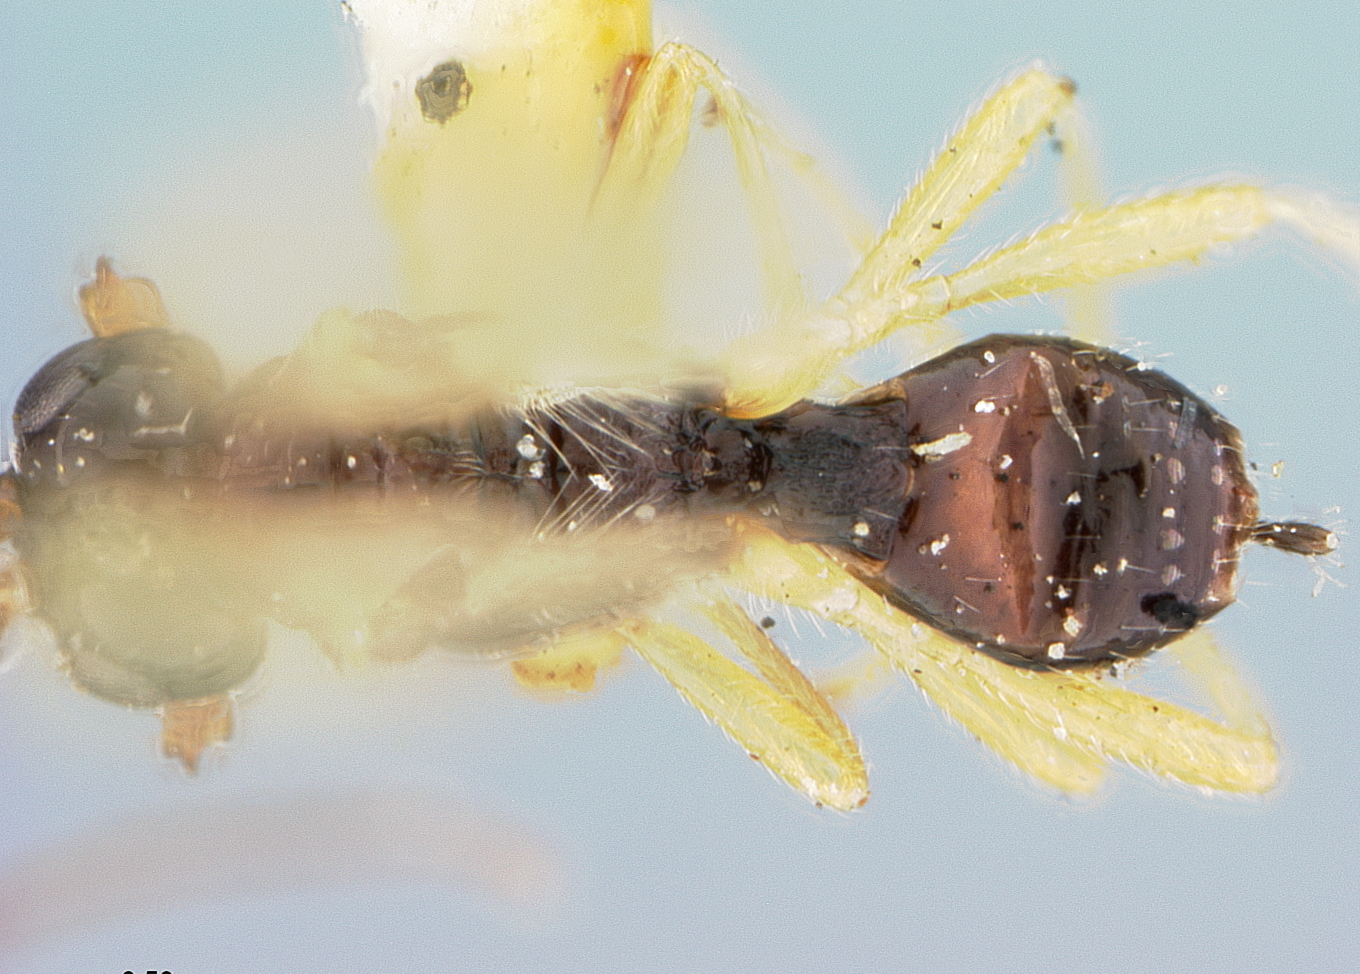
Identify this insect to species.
Dacnusa scaptomyzae
